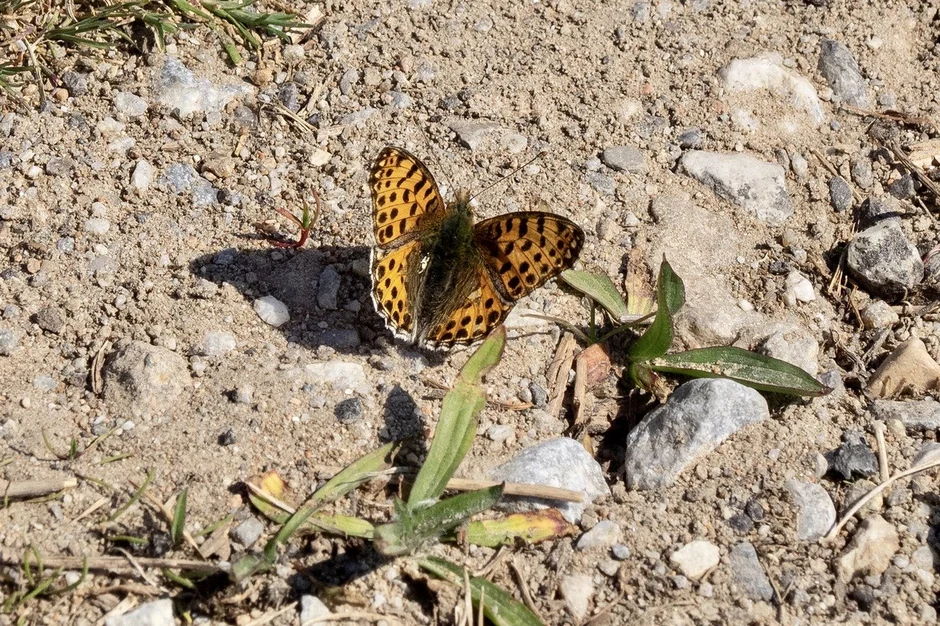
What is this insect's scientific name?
Issoria lathonia
